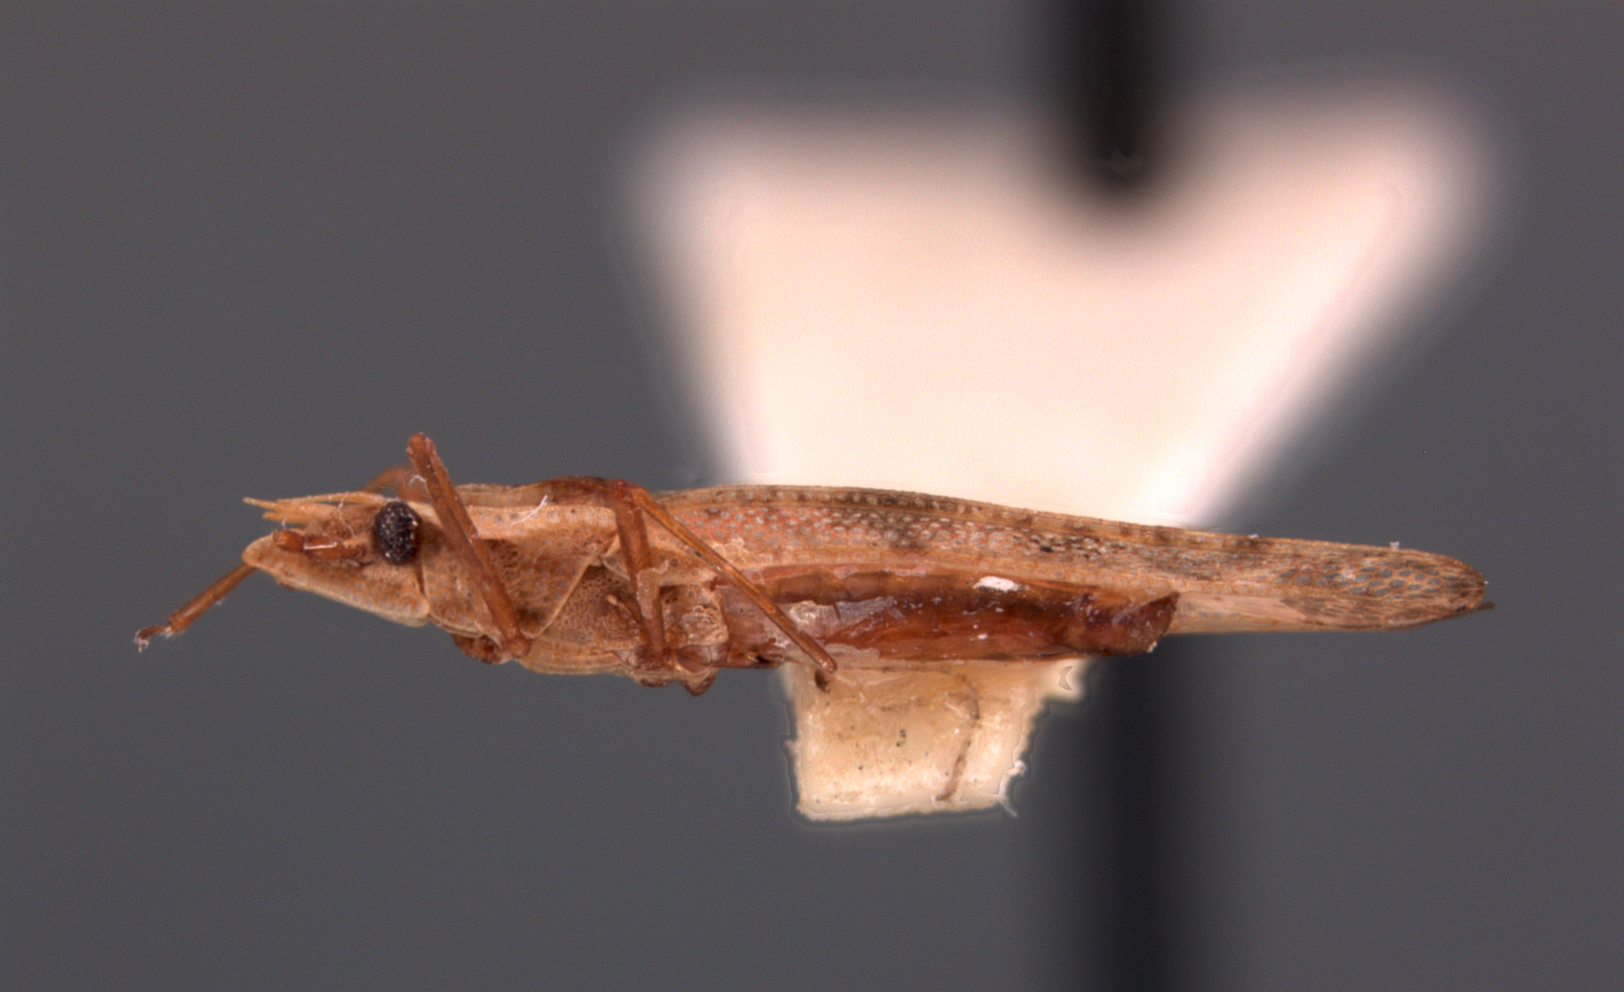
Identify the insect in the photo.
Cantacader laratanus
